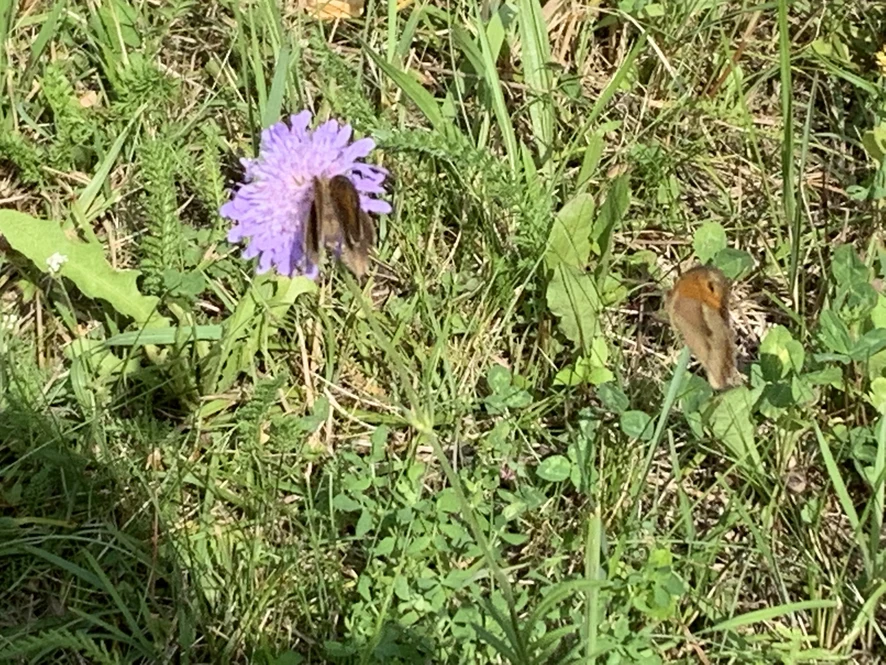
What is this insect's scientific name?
Maniola jurtina
